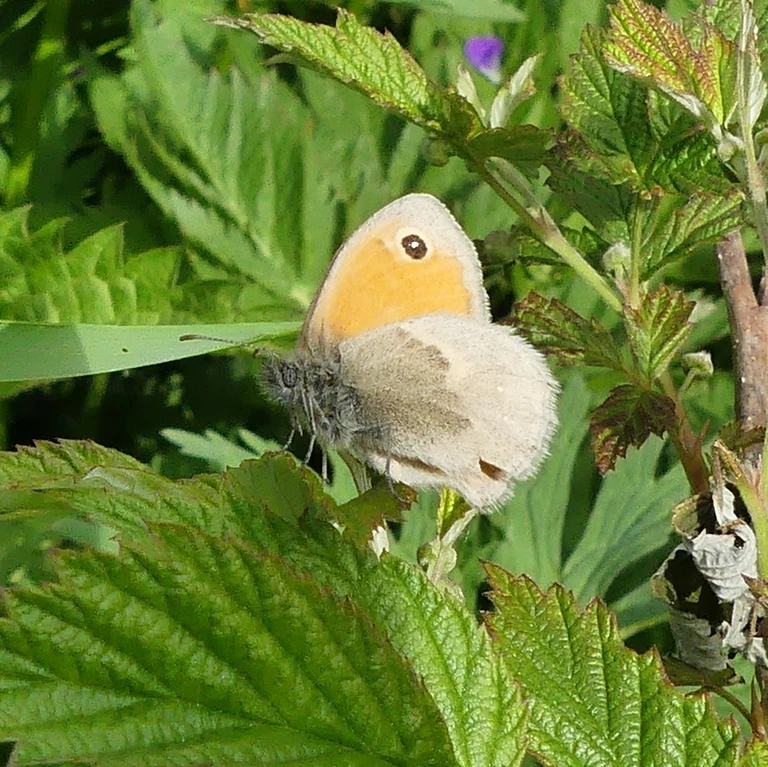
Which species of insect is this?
Coenonympha pamphilus
